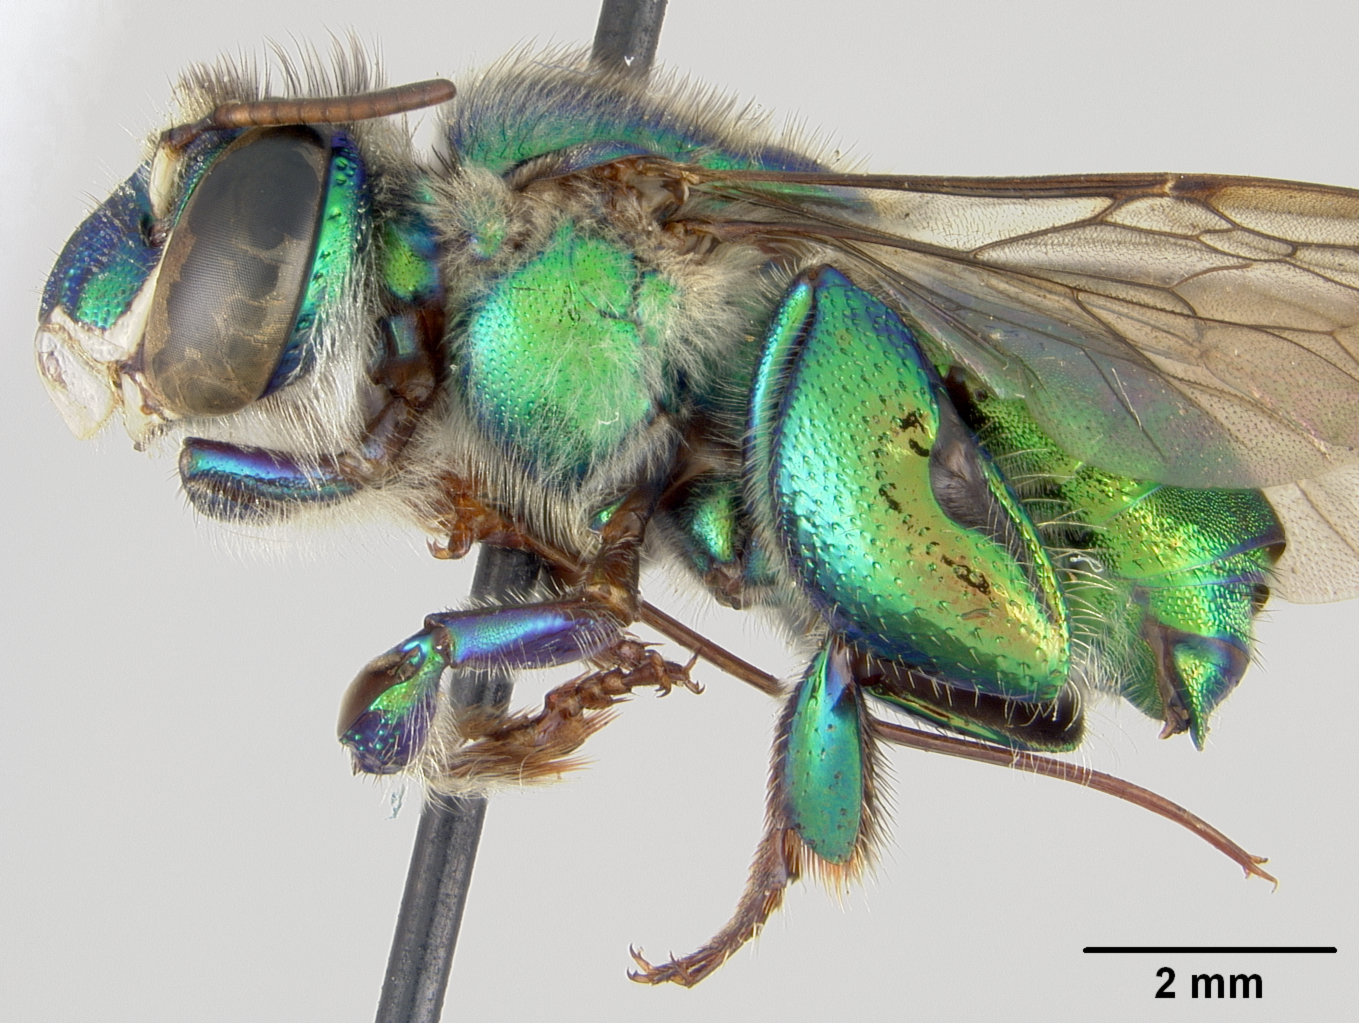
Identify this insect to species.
Euglossa stilbonota
